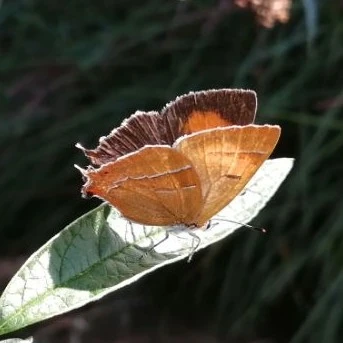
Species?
Thecla betulae
